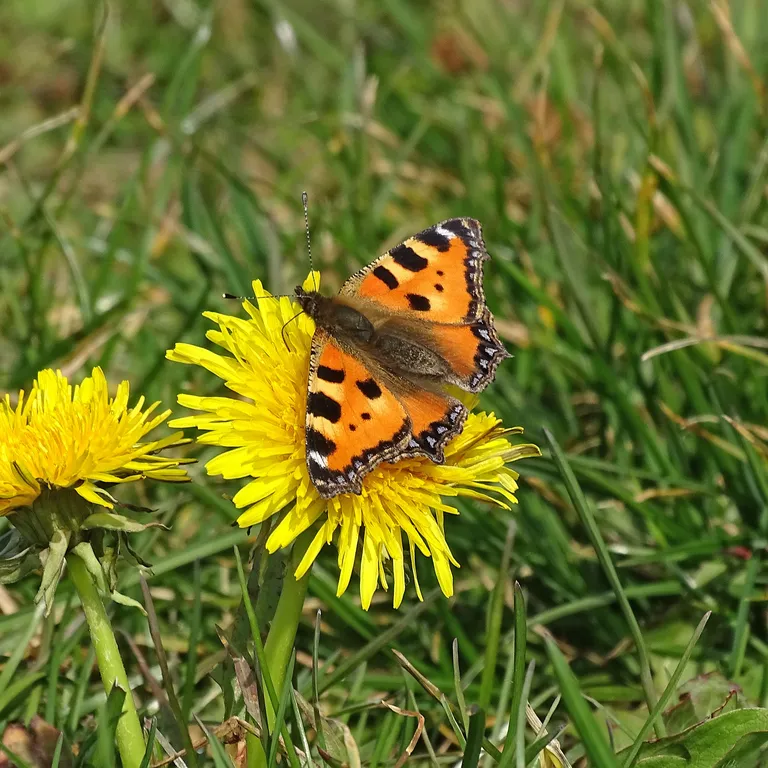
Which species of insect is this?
Aglais urticae
